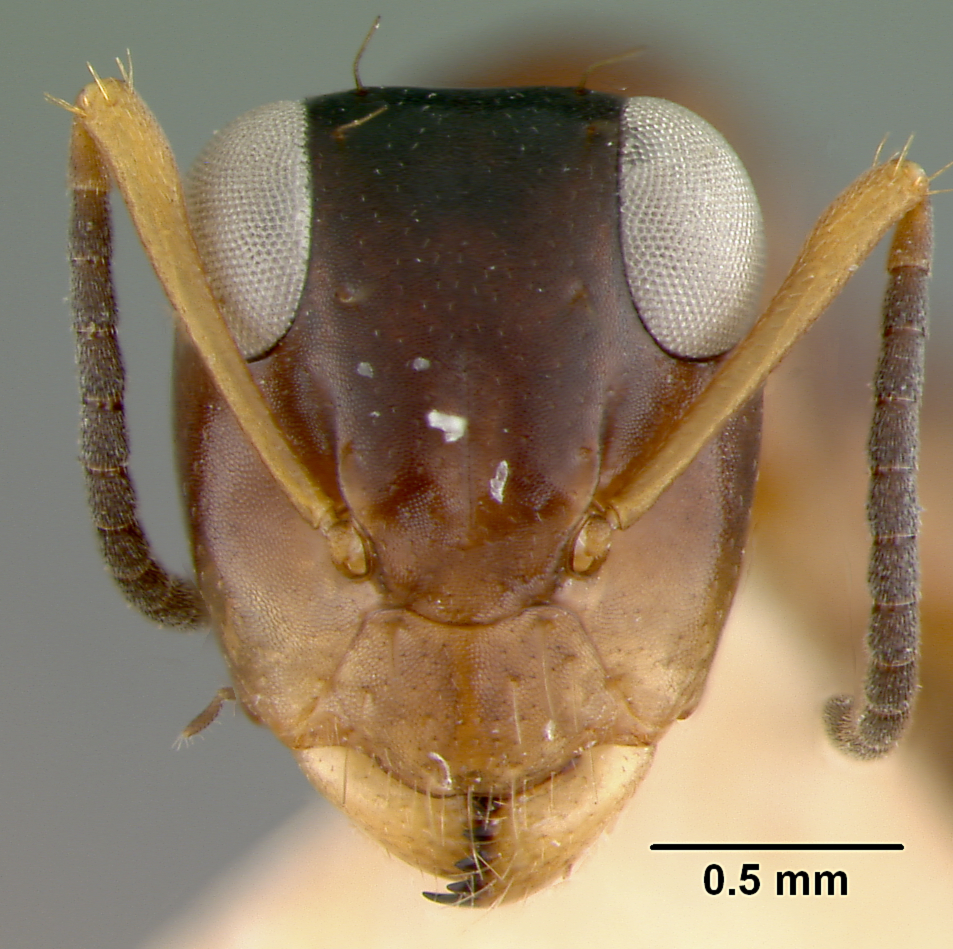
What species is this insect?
Opisthopsis lienosus
